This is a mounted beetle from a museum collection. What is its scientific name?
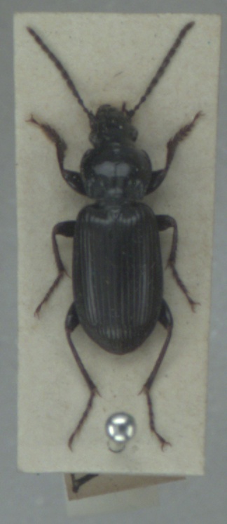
Pterostichus nigrita
